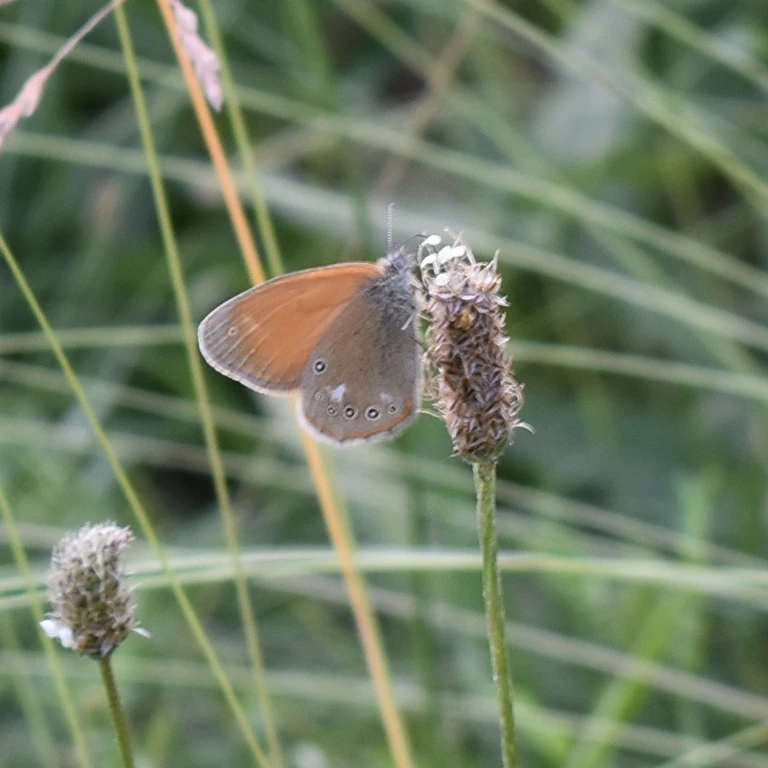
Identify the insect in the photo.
Coenonympha glycerion (also Coenonympha iphis)
